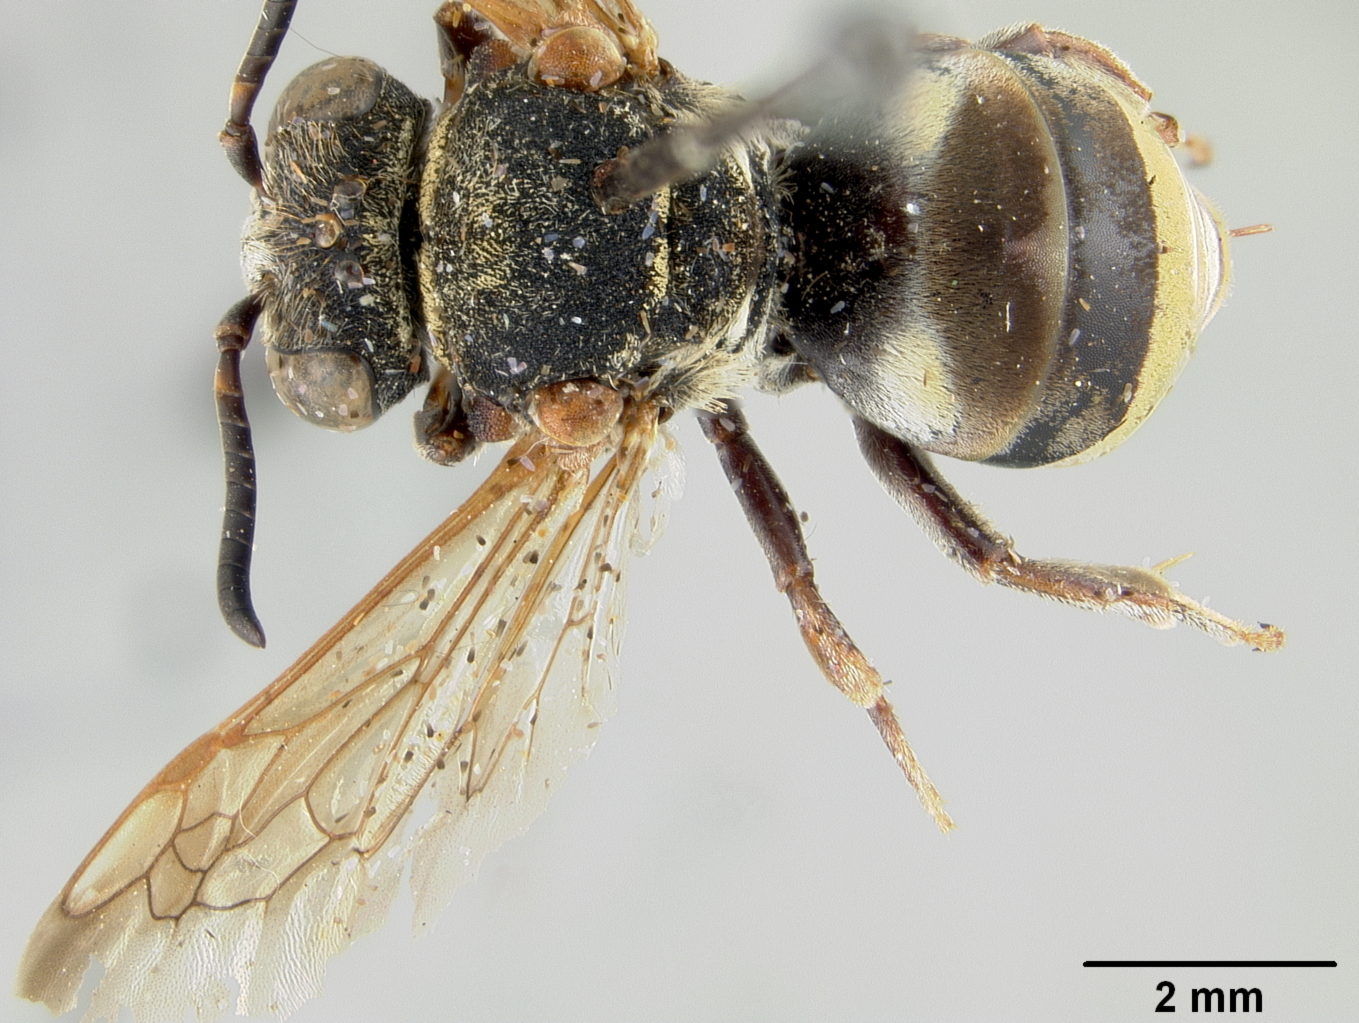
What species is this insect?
Epeolus rugosus
